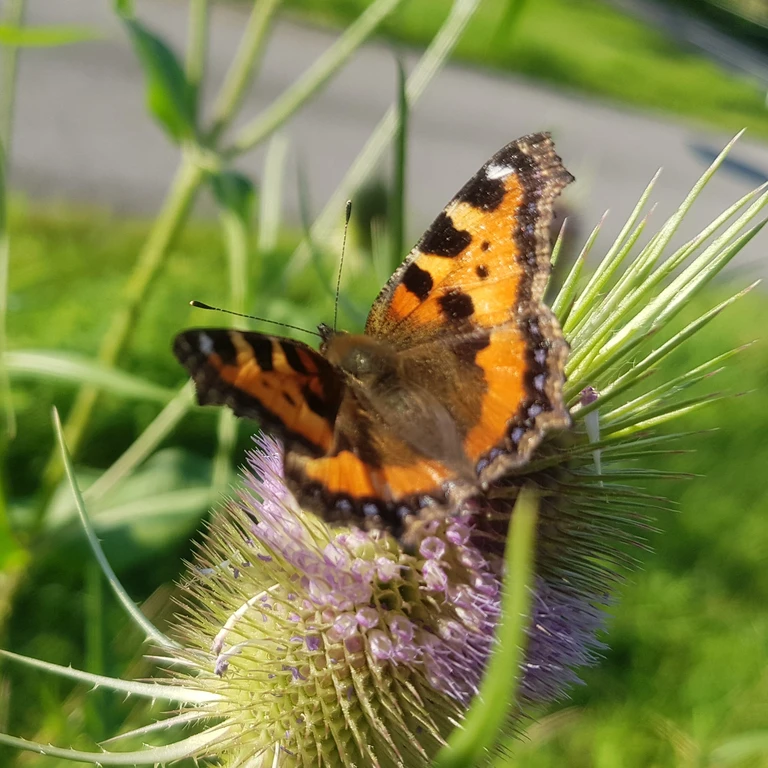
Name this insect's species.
Aglais urticae
